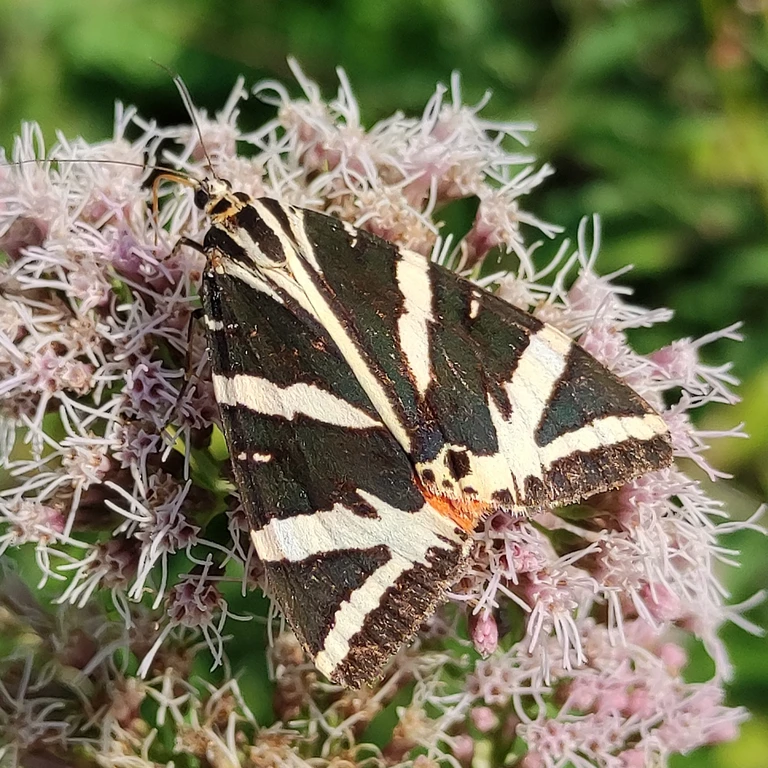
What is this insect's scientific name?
Euplagia quadripunctaria
